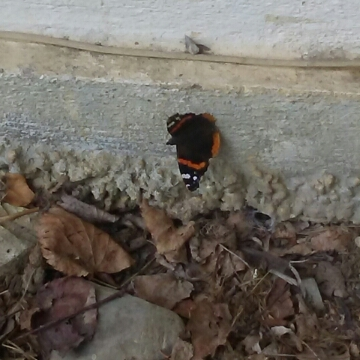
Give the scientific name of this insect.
Vanessa atalanta
